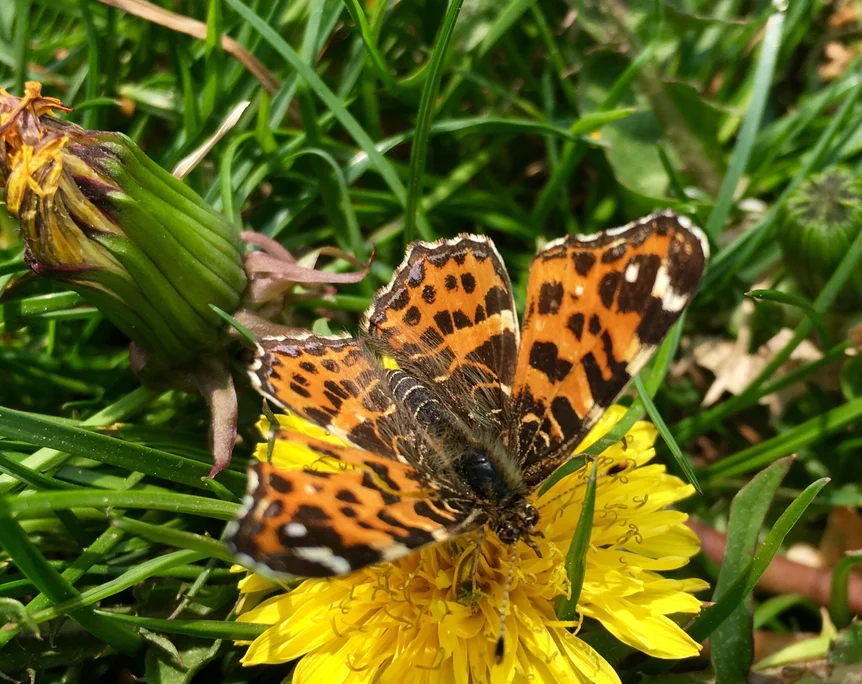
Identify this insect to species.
Araschnia levana
